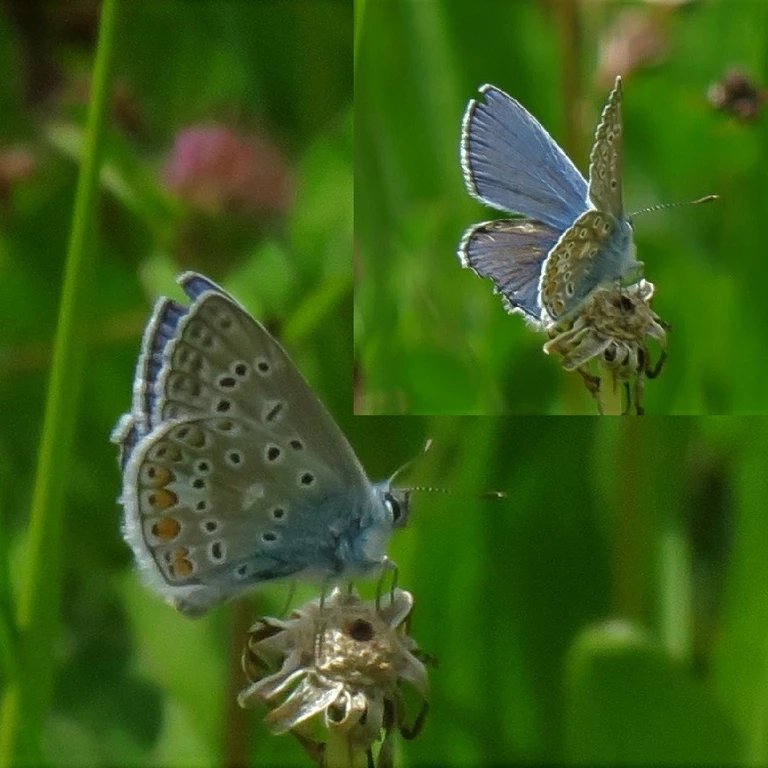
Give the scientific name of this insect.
Polyommatus icarus
